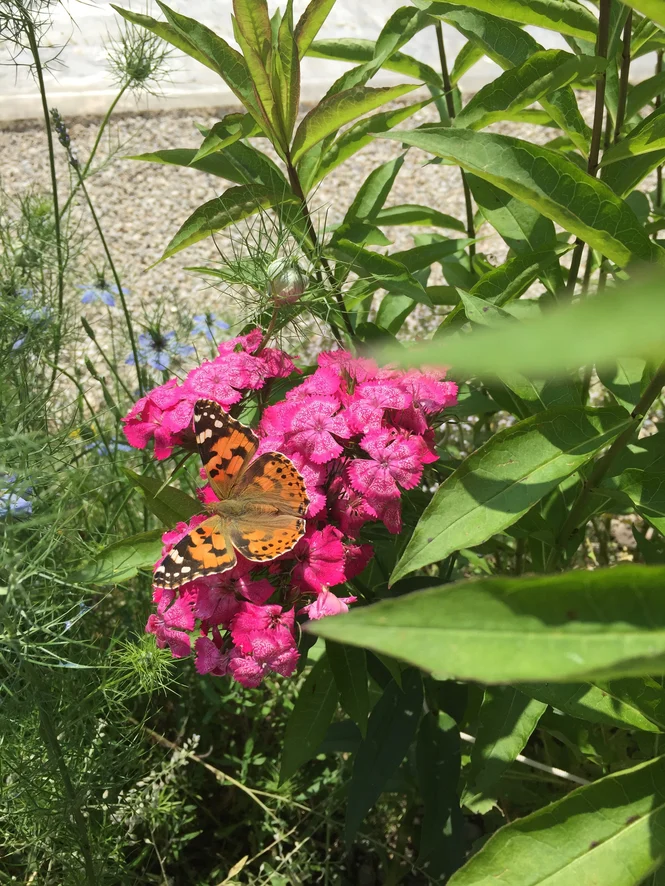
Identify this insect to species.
Vanessa cardui
